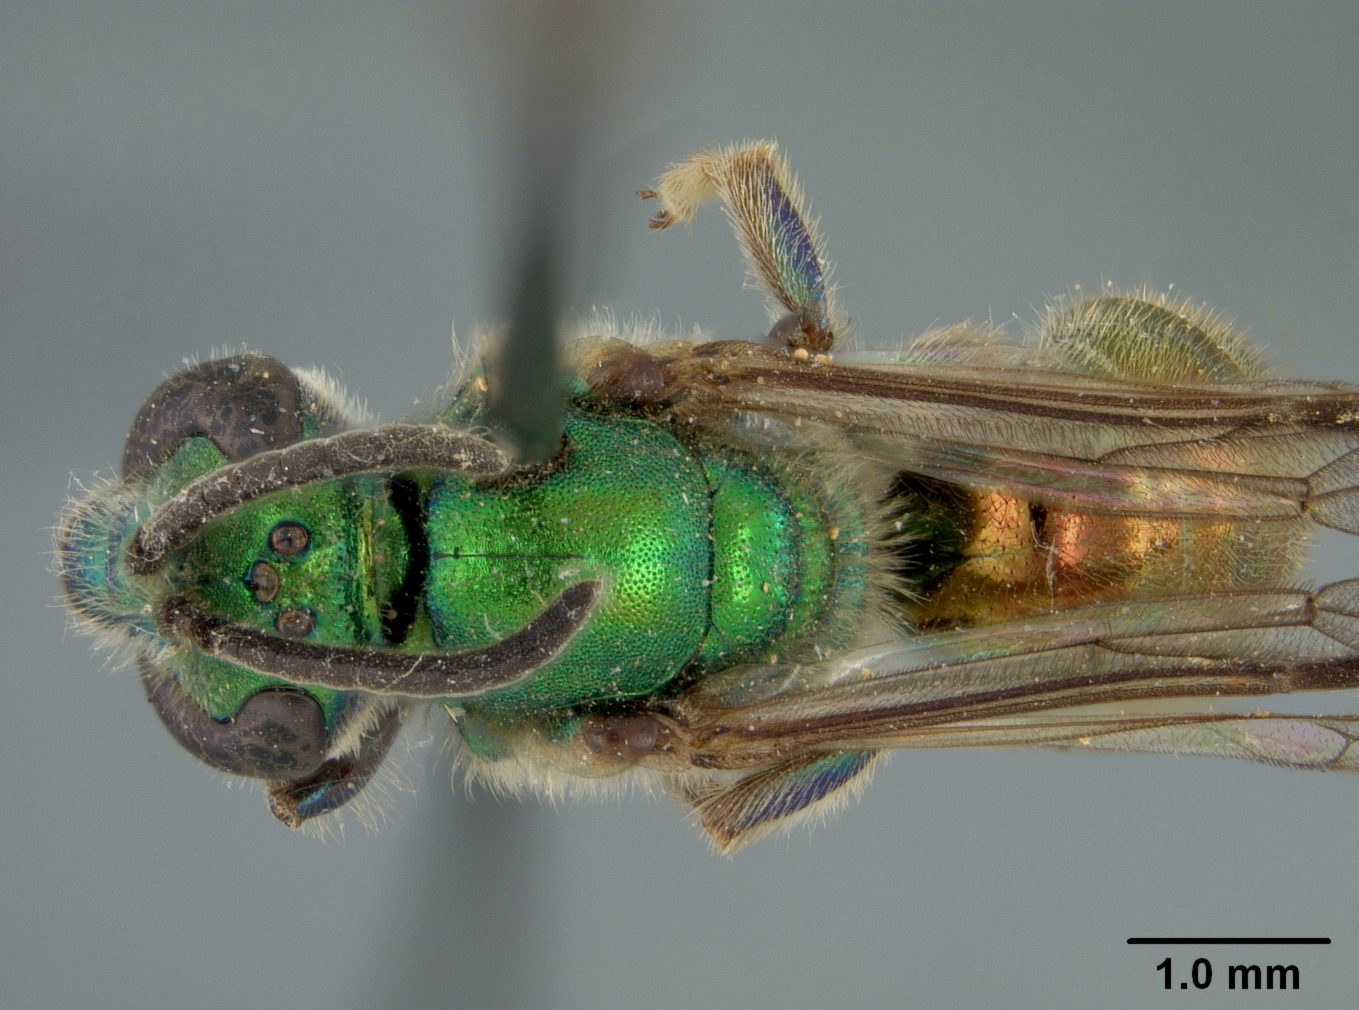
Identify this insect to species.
Caenaugochlora macswaini
